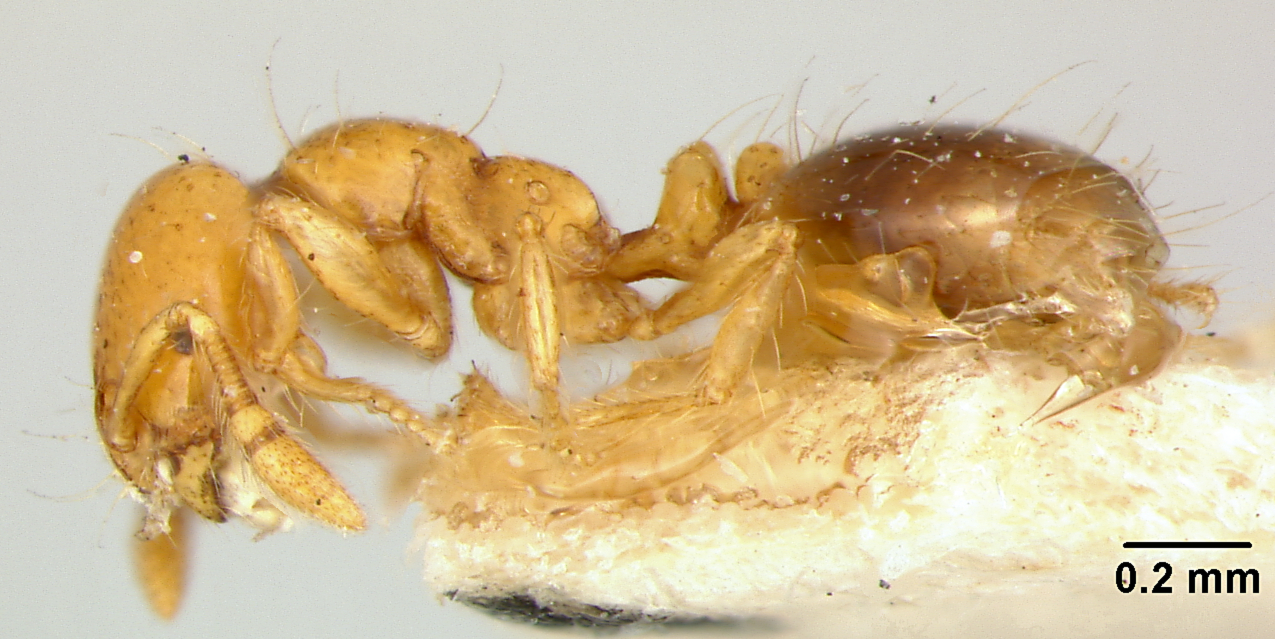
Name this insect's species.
Solenopsis spei
